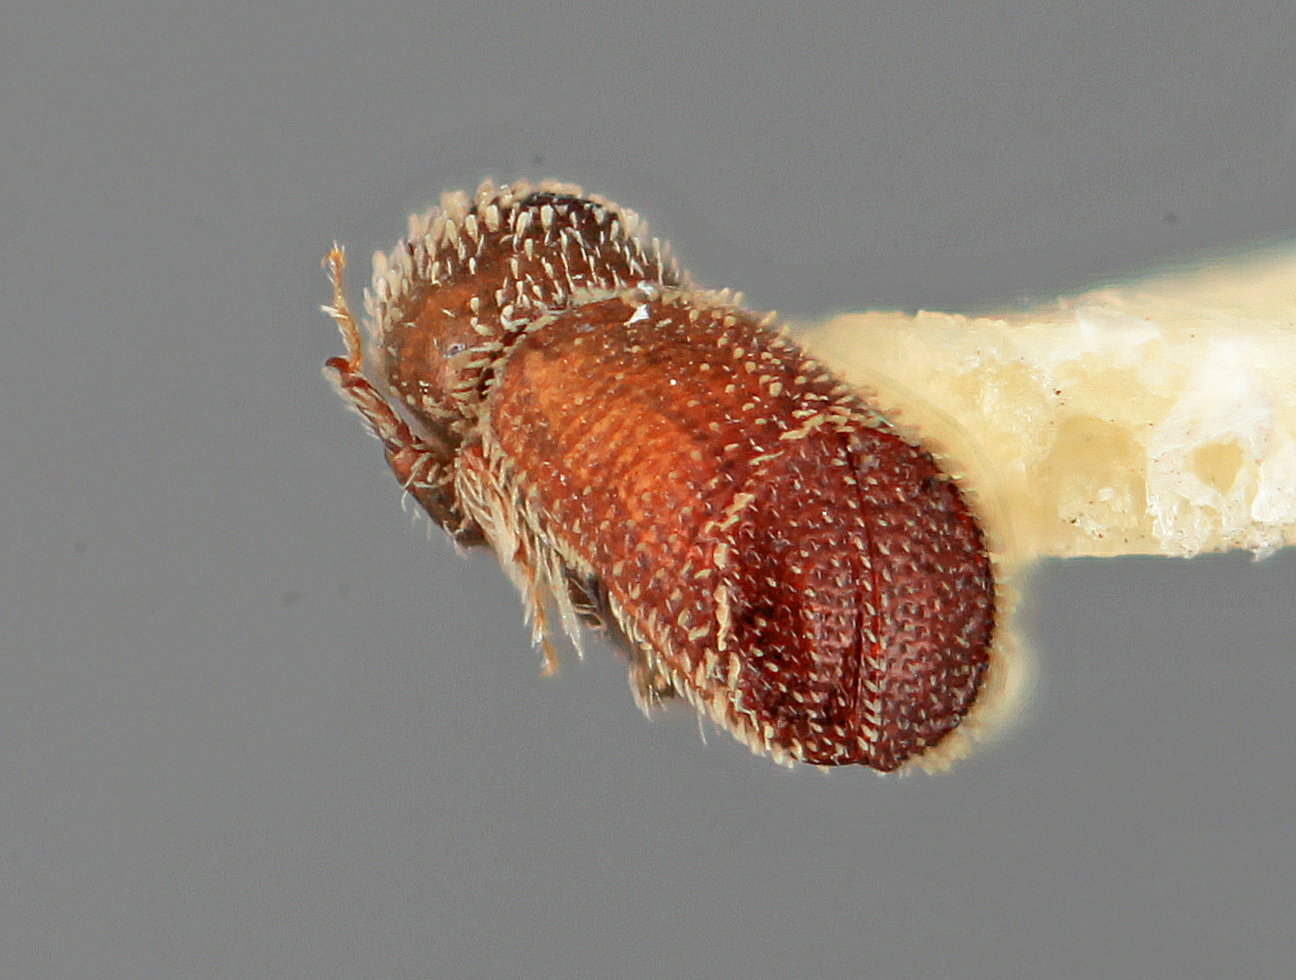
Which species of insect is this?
Pseudothysanoes vesculus
